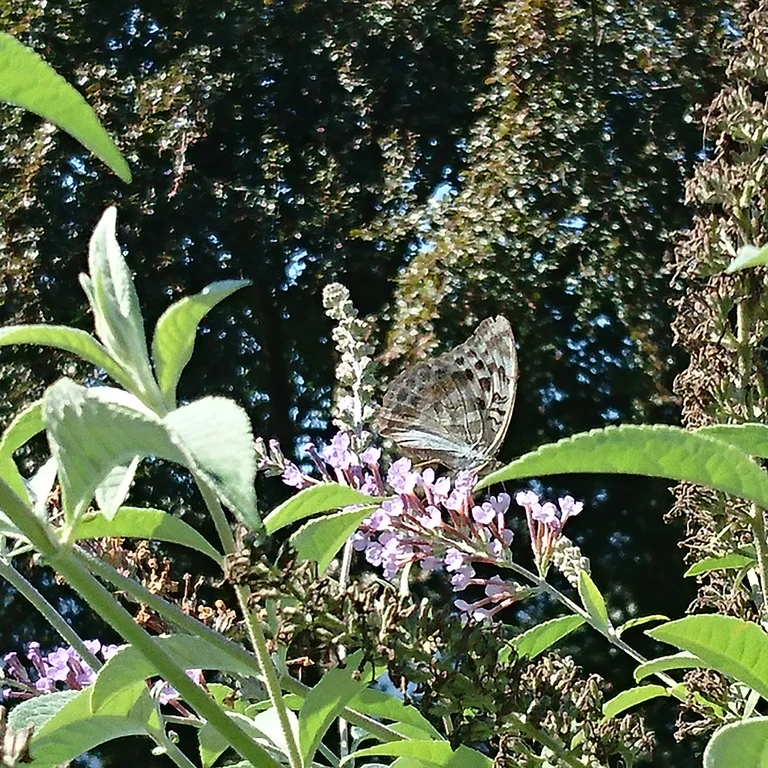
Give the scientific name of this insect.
Argynnis paphia
